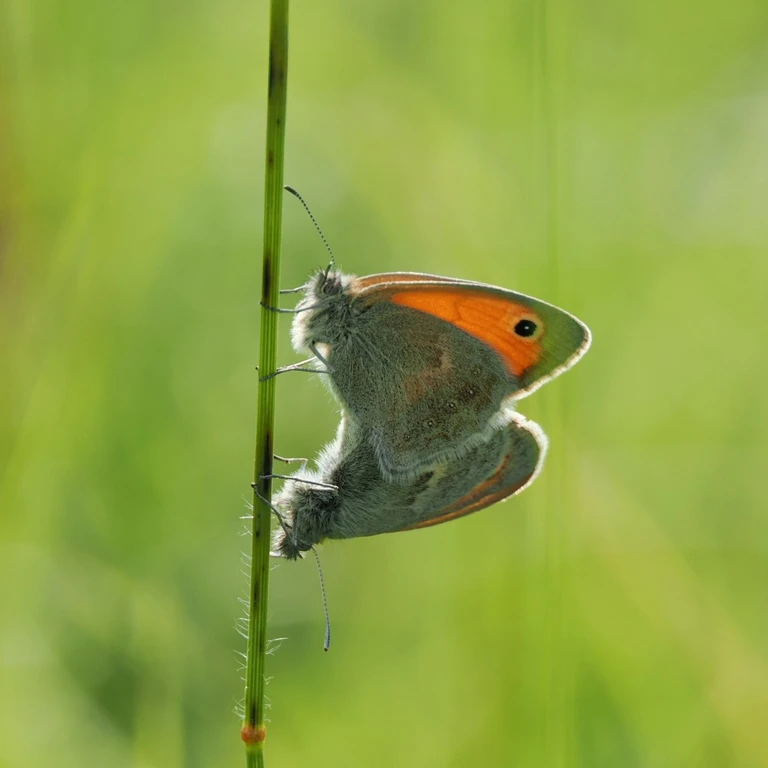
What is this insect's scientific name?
Coenonympha pamphilus
